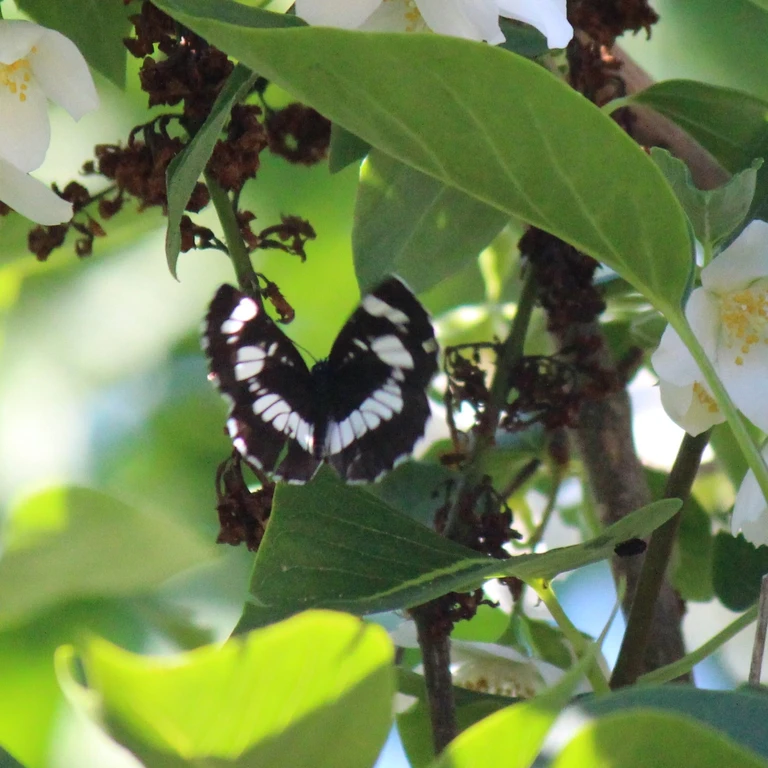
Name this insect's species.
Neptis rivularis
